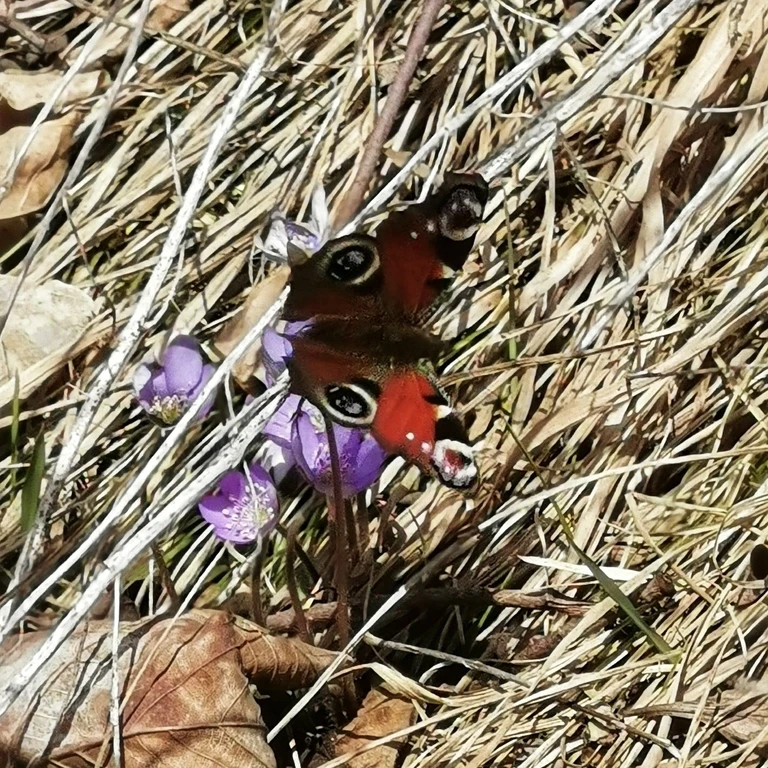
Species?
Aglais io
